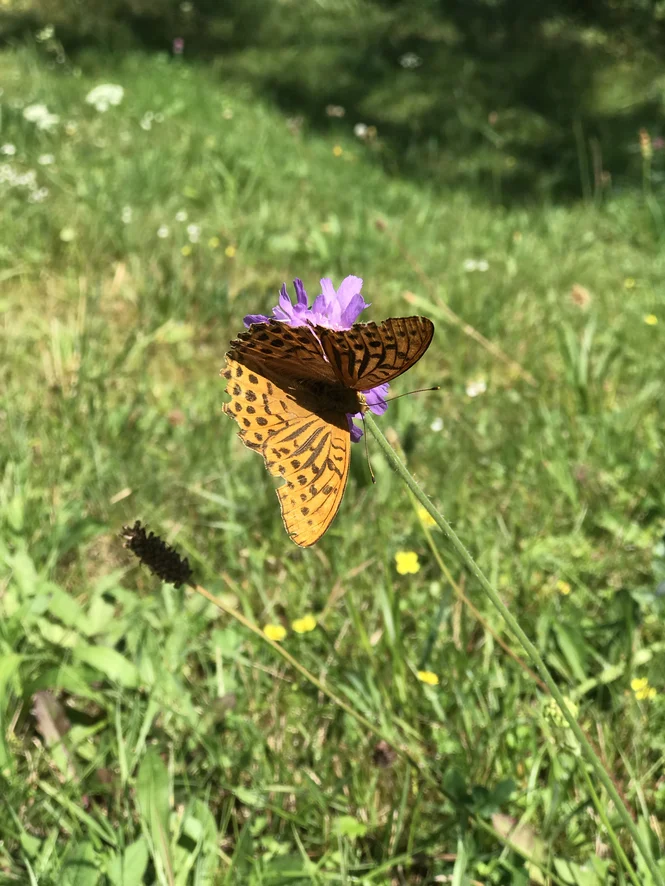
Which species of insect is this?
Argynnis paphia
